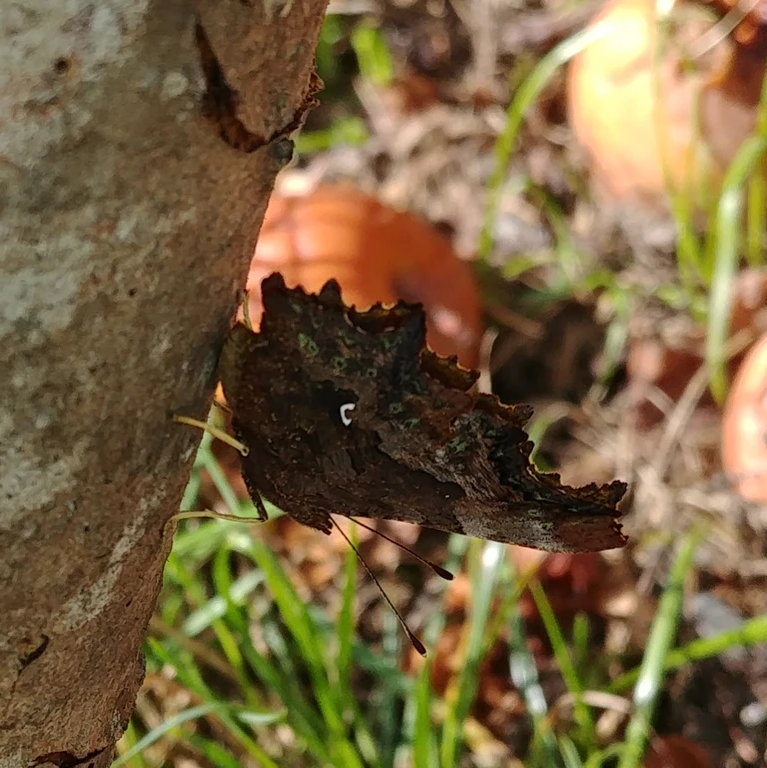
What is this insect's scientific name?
Polygonia c-album
